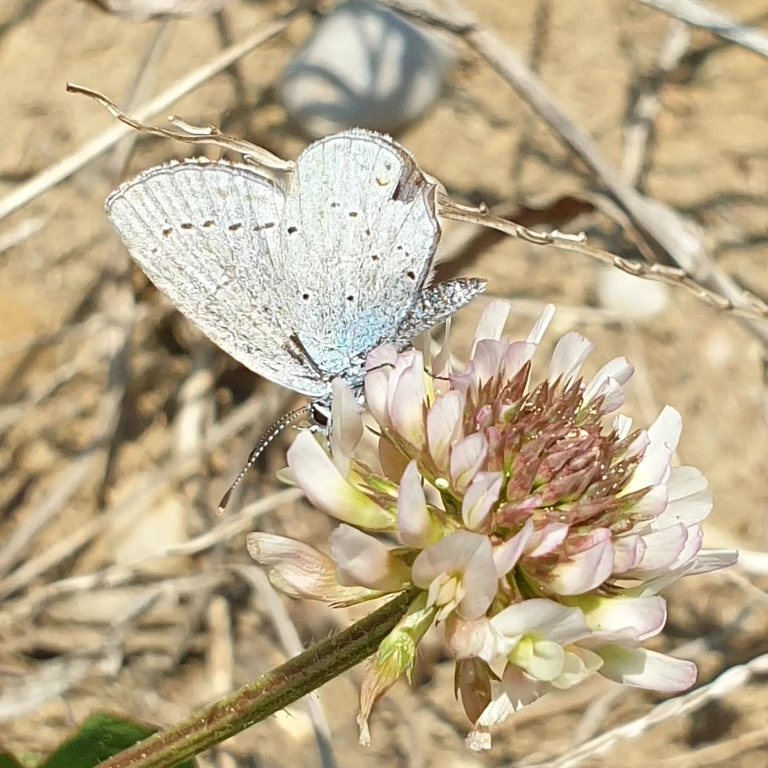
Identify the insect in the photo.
Cupido argiades (also Elkalyce argiades)
